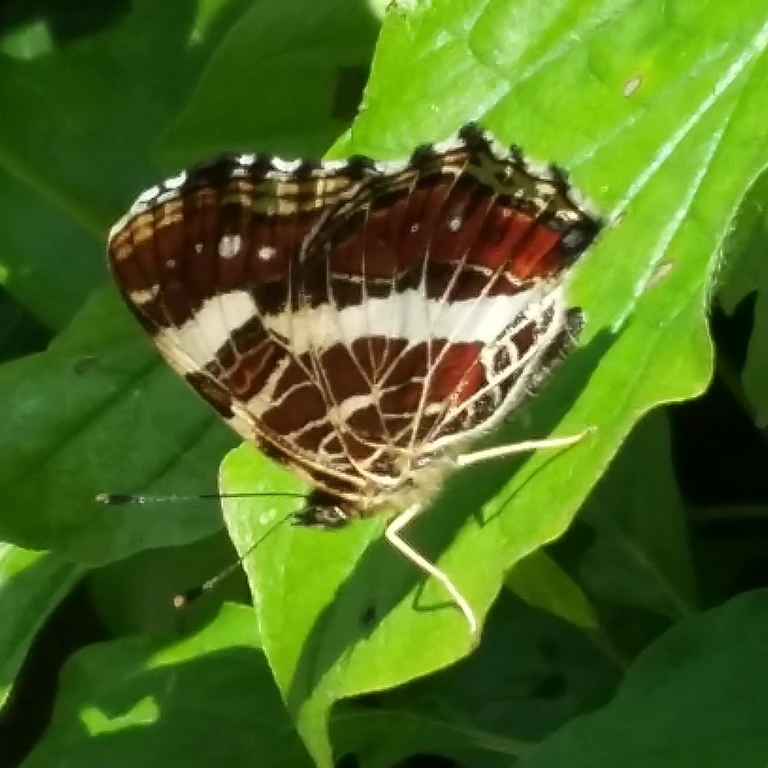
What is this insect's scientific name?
Araschnia levana
